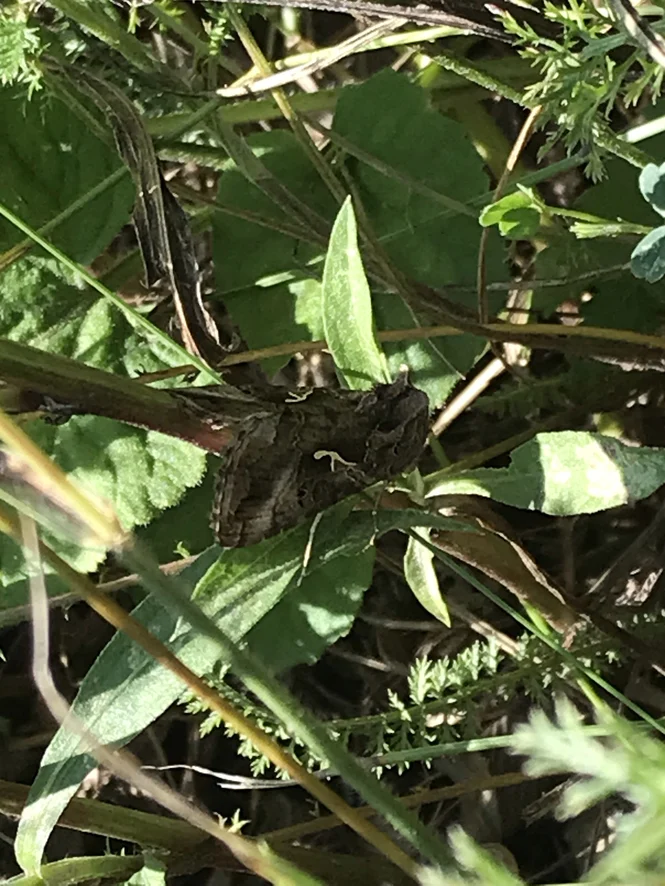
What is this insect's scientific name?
Autographa gamma
